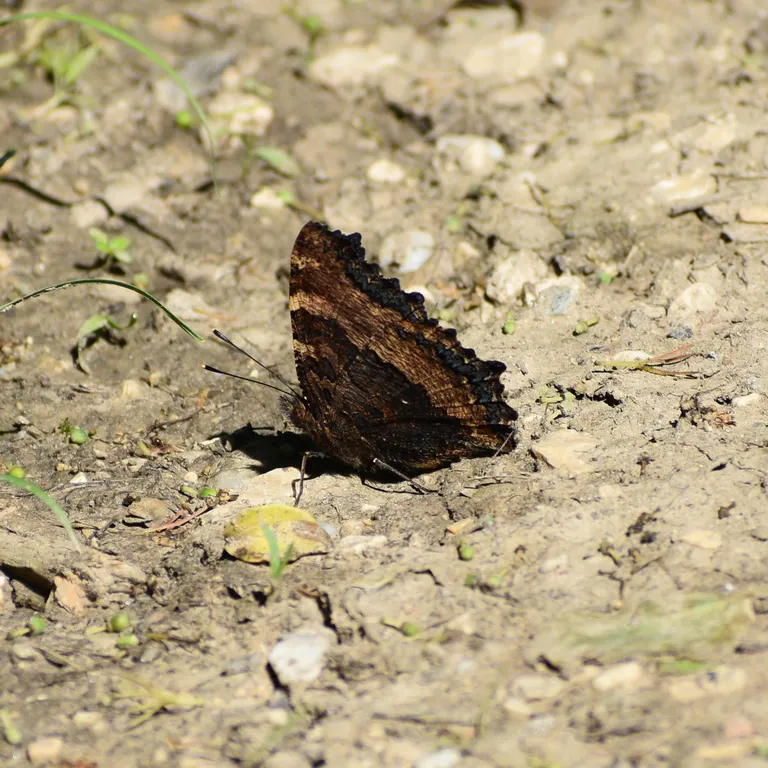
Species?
Nymphalis polychloros
